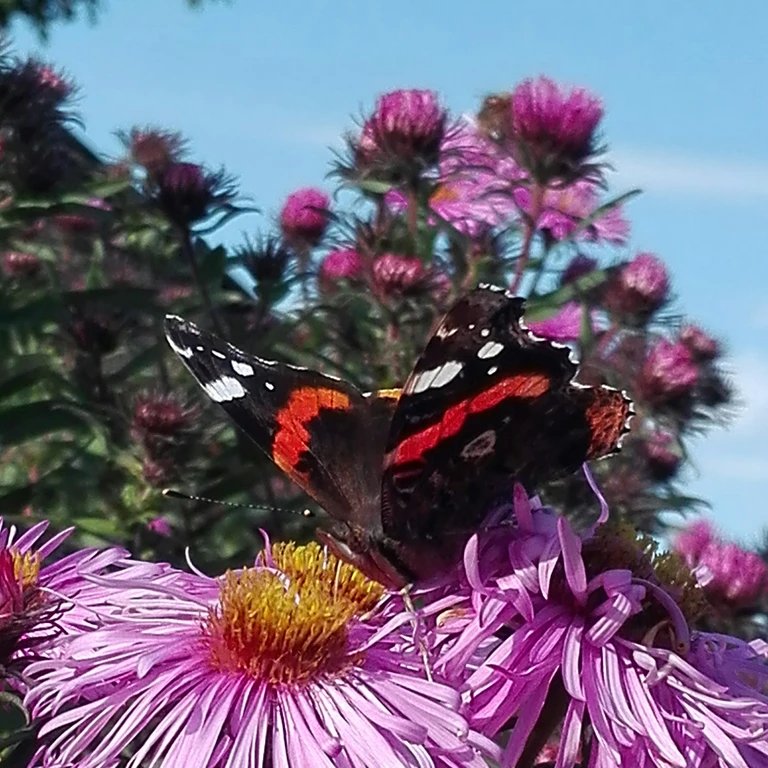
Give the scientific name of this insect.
Vanessa atalanta
